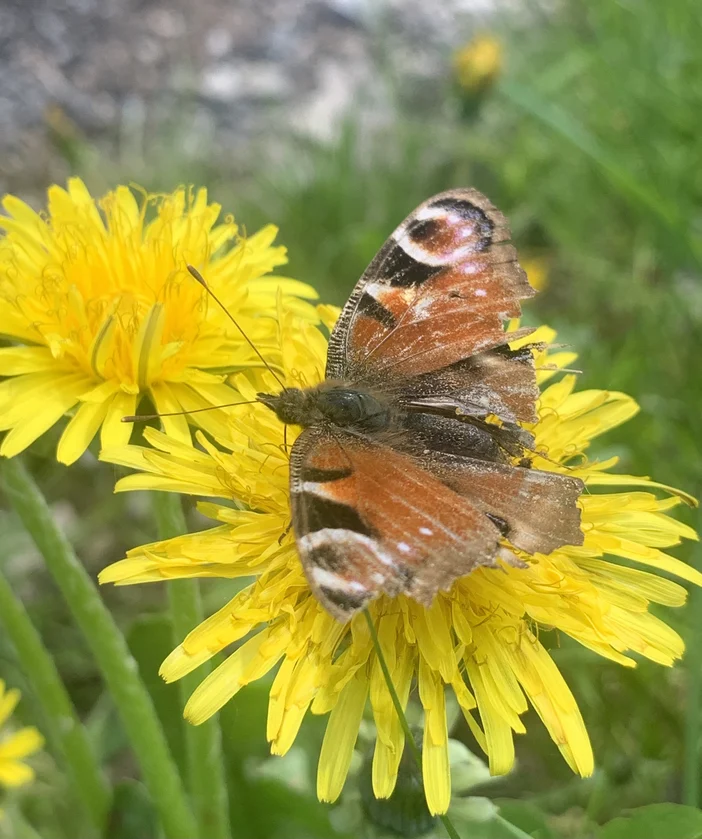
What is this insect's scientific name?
Aglais io
